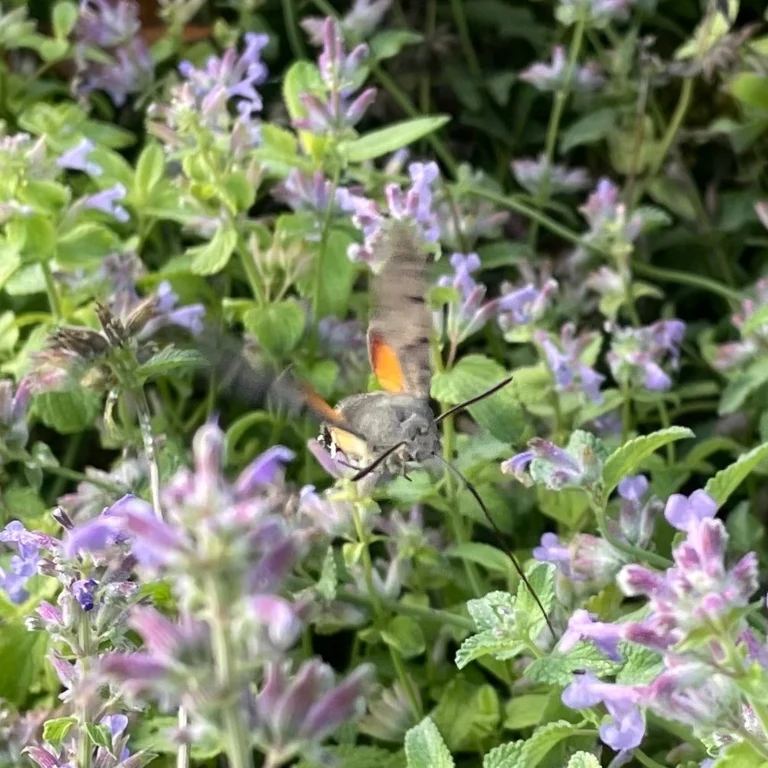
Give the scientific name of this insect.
Macroglossum stellatarum
